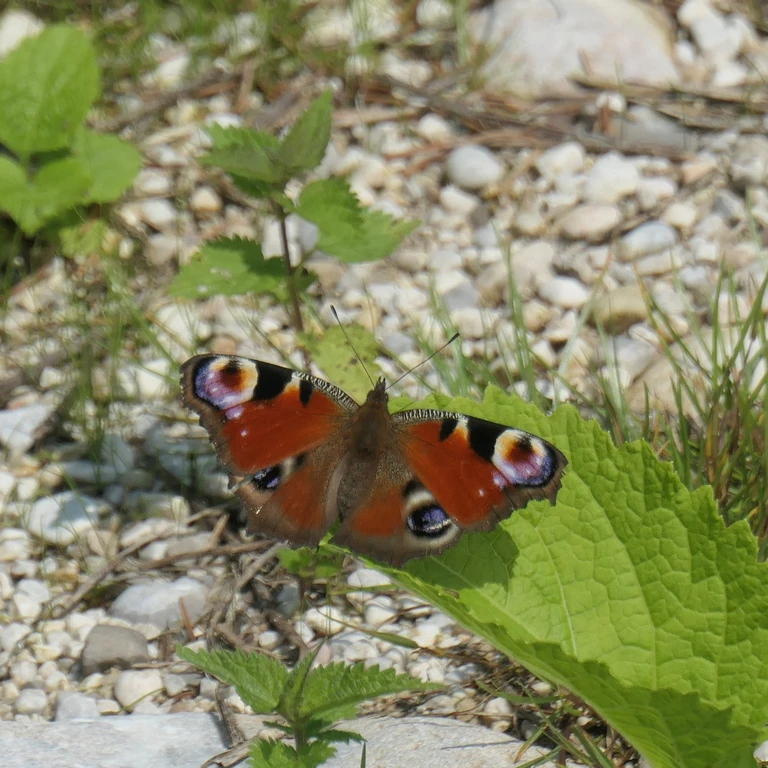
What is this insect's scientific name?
Aglais io
